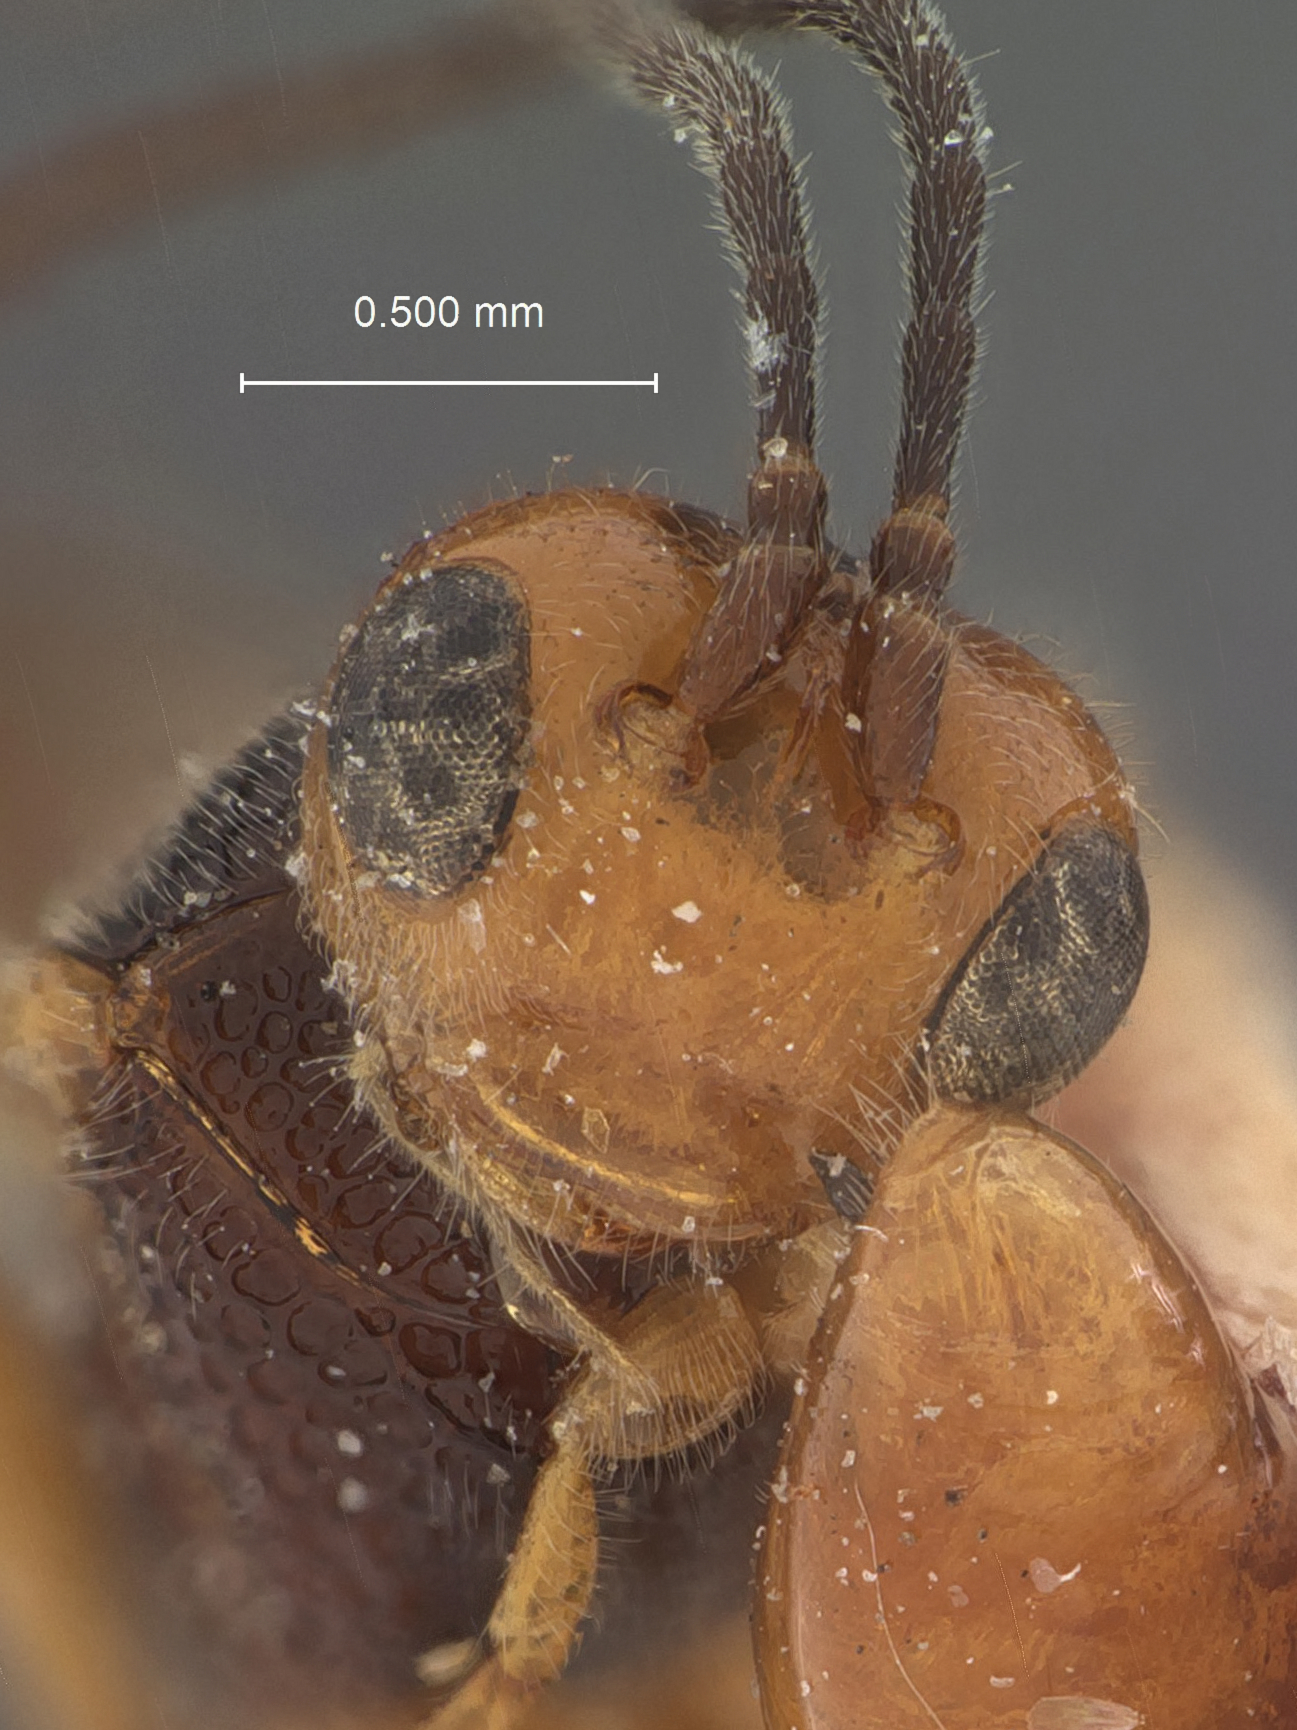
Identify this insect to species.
Aridelus nigrithorax
